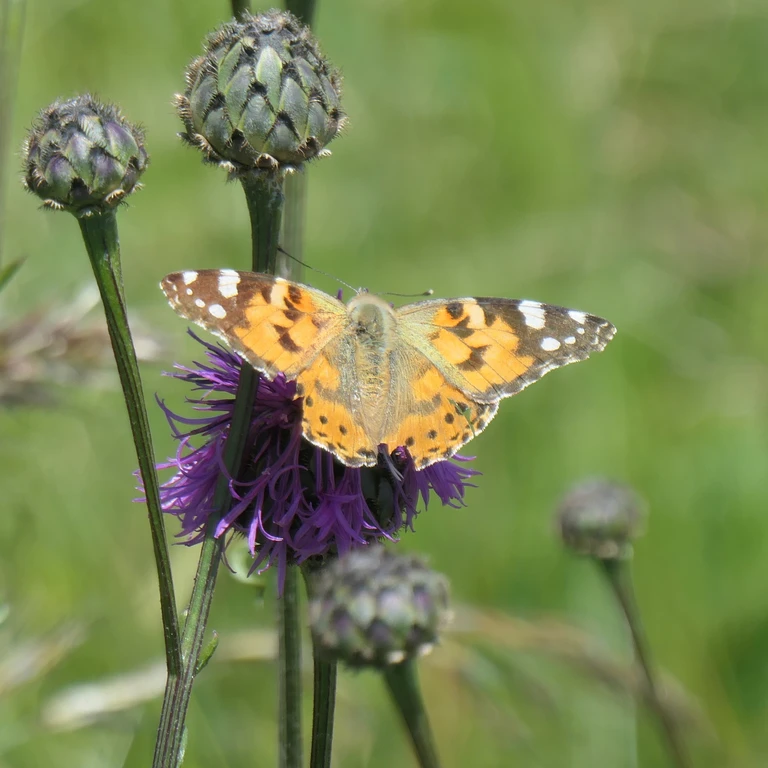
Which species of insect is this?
Vanessa cardui
